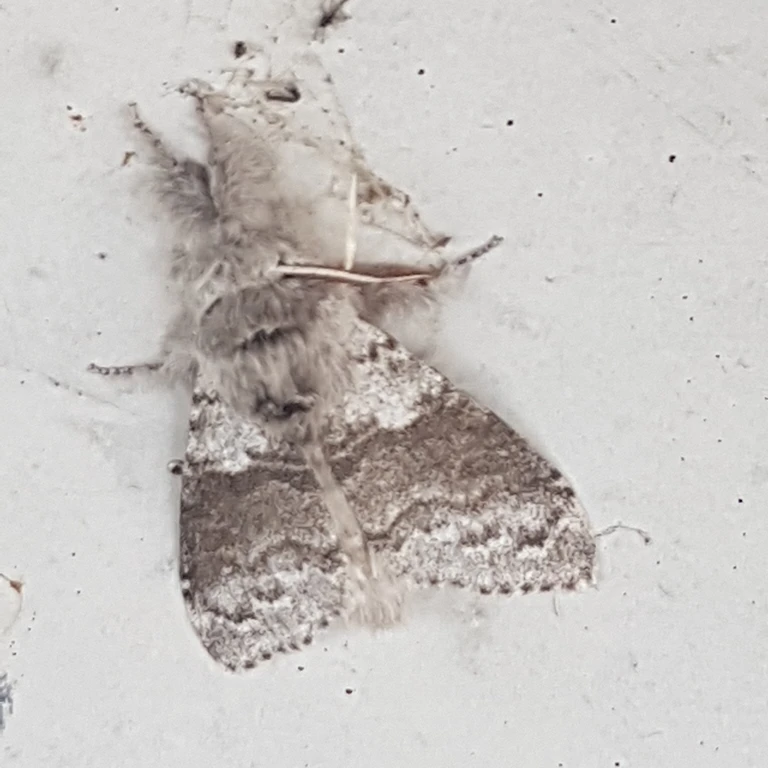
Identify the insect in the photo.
Calliteara pudibunda
